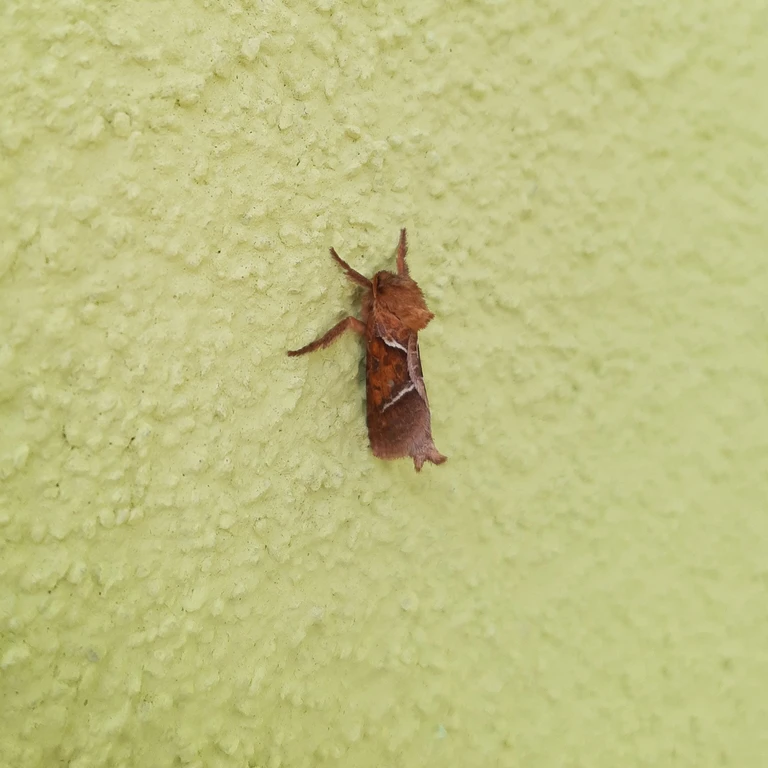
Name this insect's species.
Triodia sylvina
